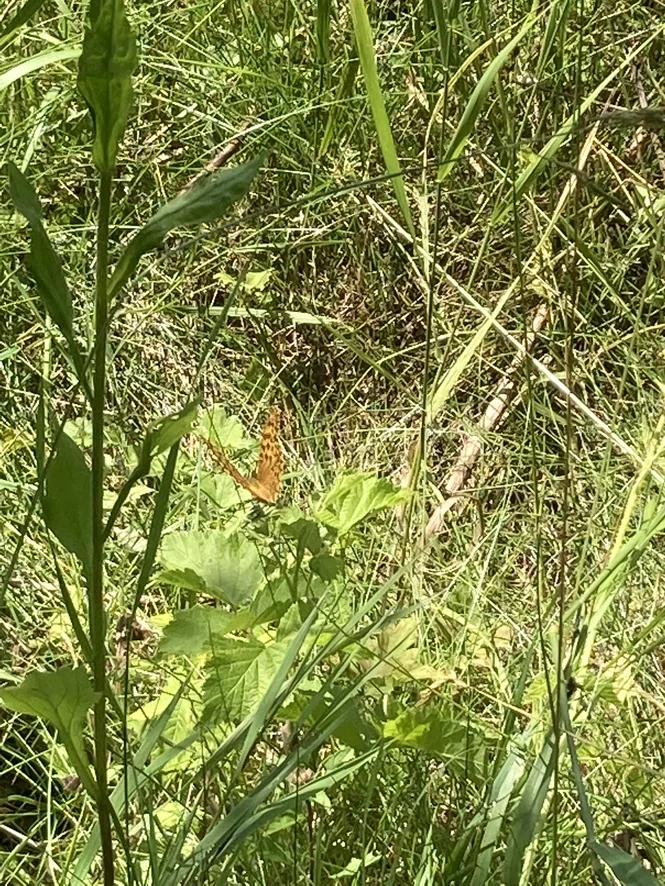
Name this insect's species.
Argynnis paphia
